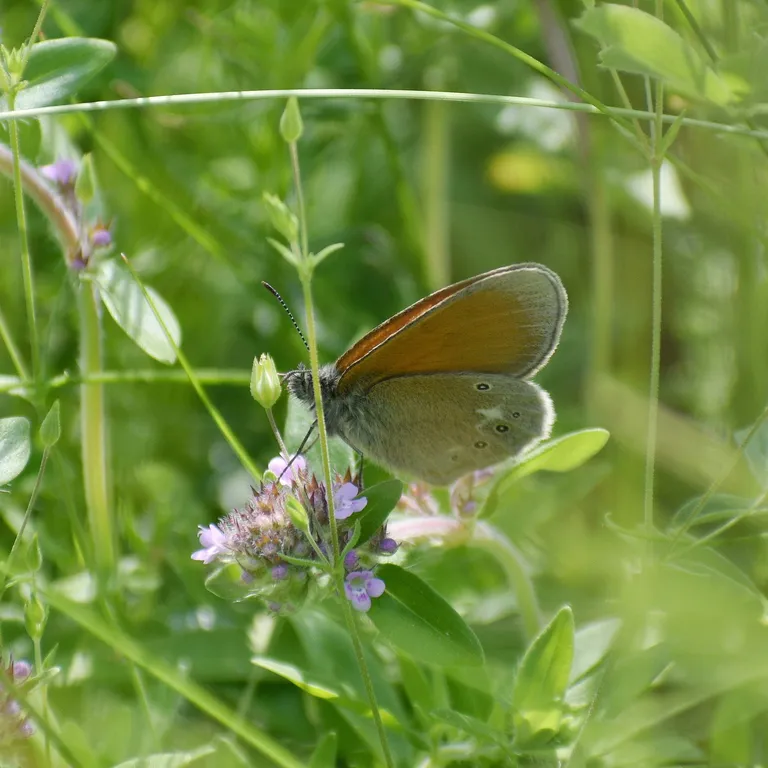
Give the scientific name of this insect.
Coenonympha glycerion (also Coenonympha iphis)
